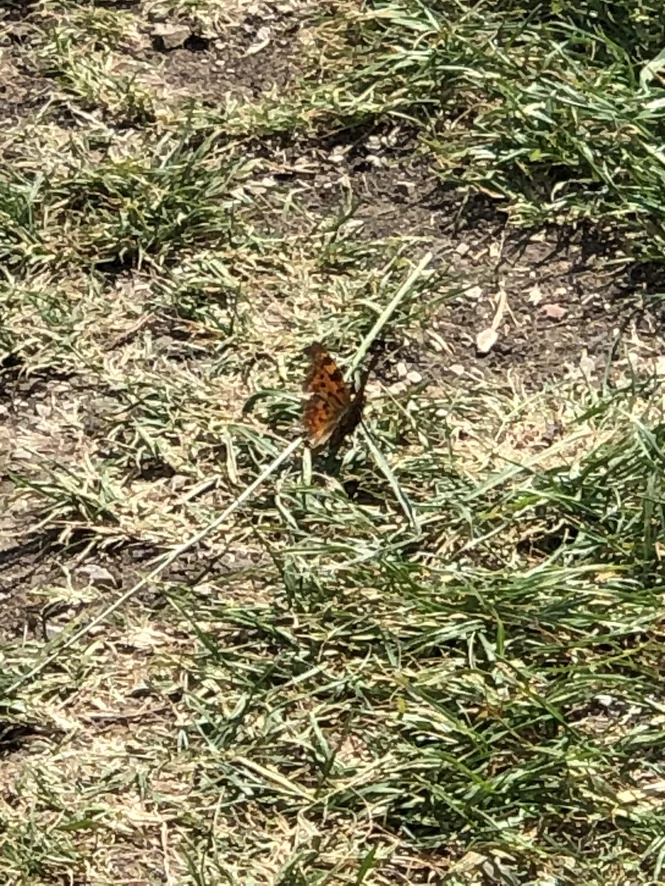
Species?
Polygonia c-album
